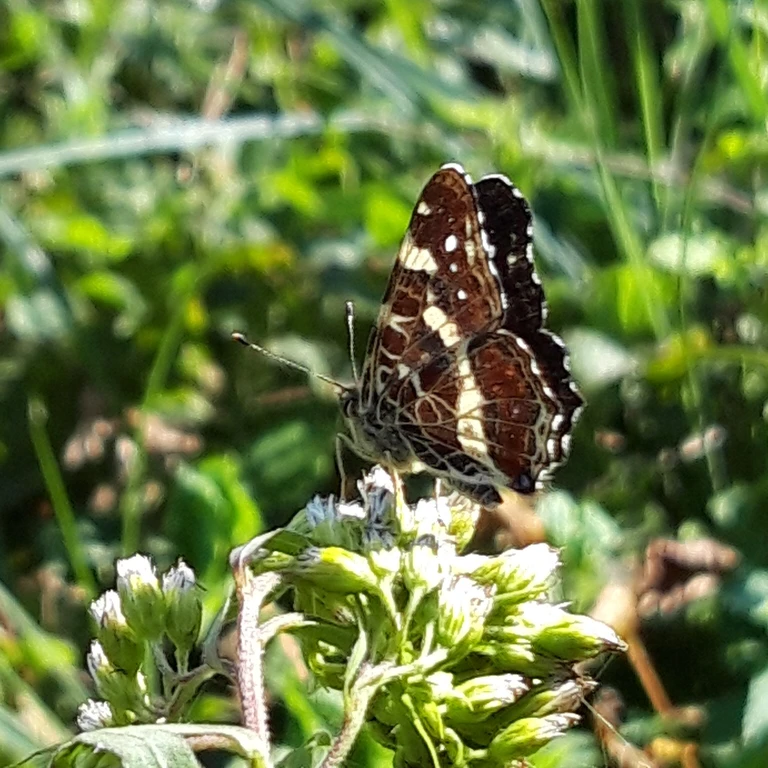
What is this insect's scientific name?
Araschnia levana
